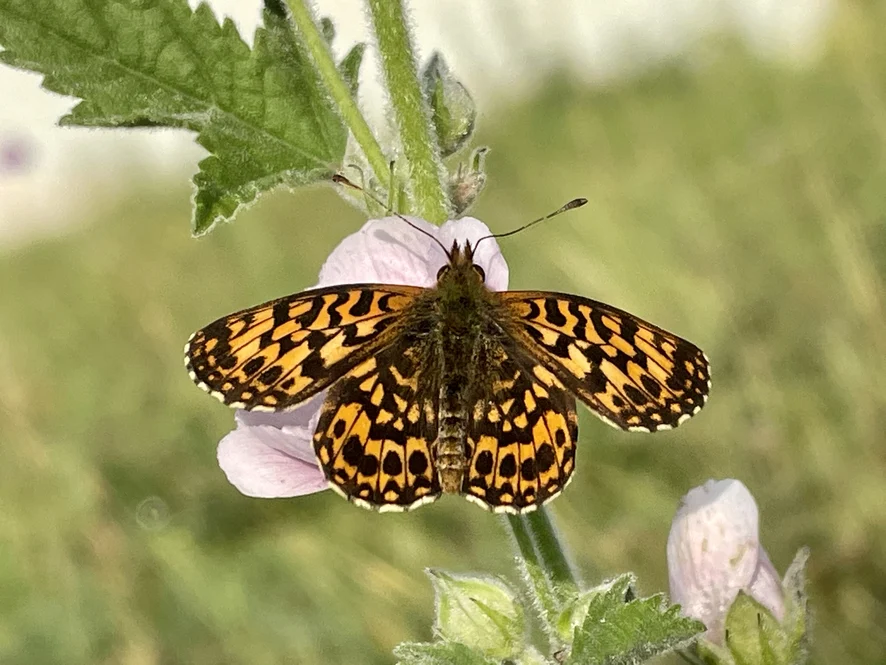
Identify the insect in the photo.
Boloria dia
